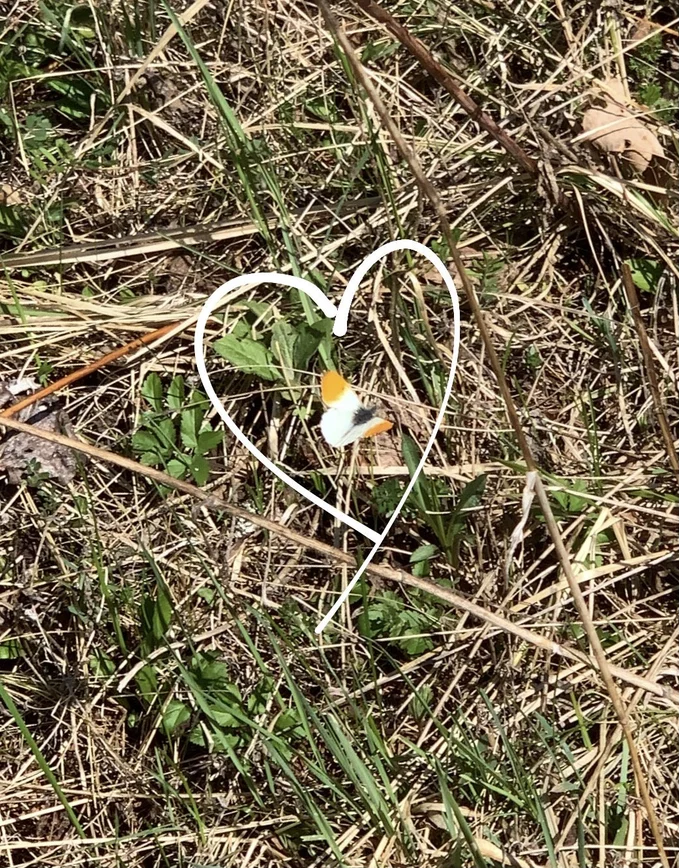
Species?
Anthocharis cardamines
